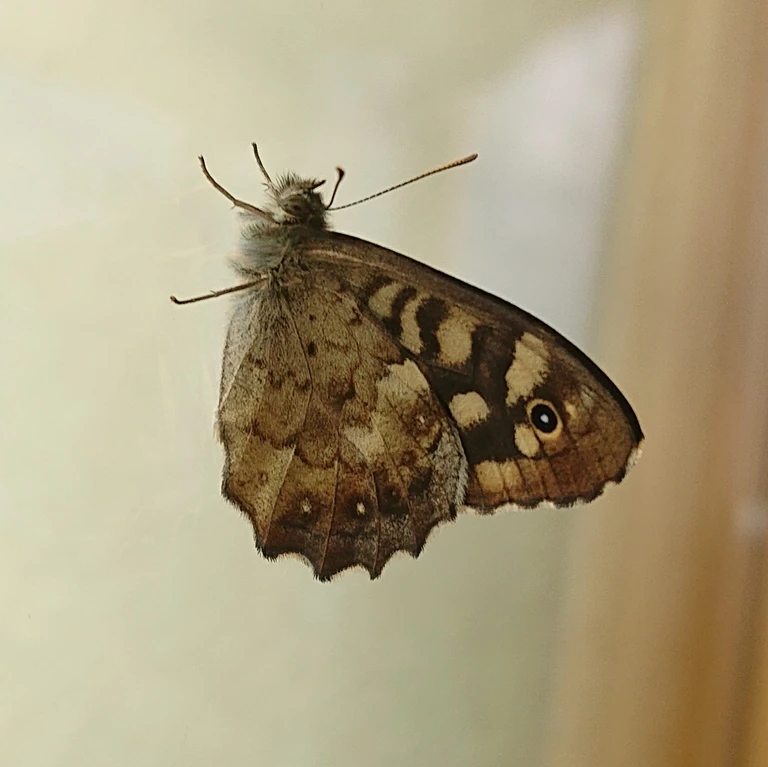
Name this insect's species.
Pararge aegeria
